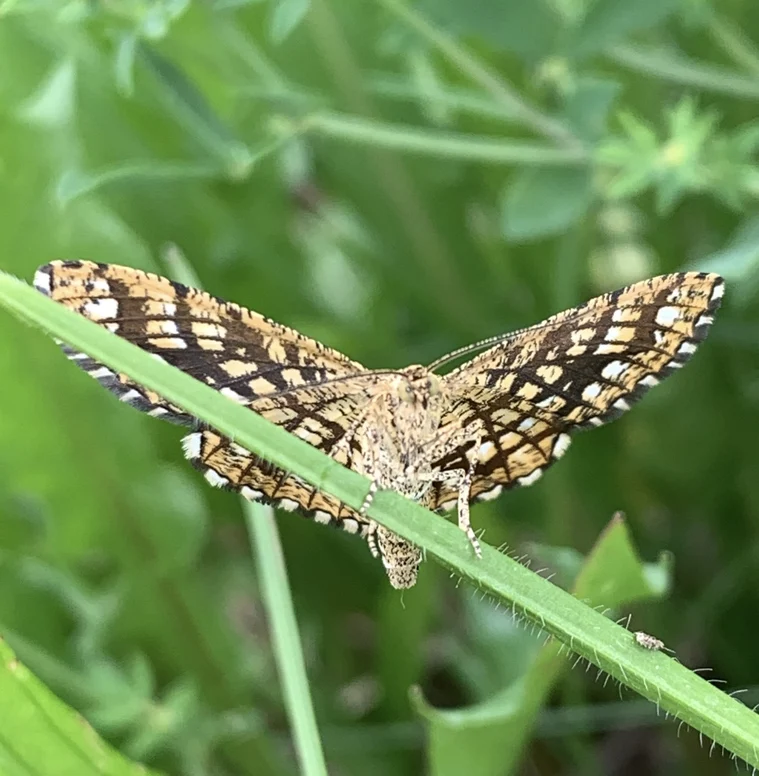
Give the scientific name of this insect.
Chiasmia clathrata
